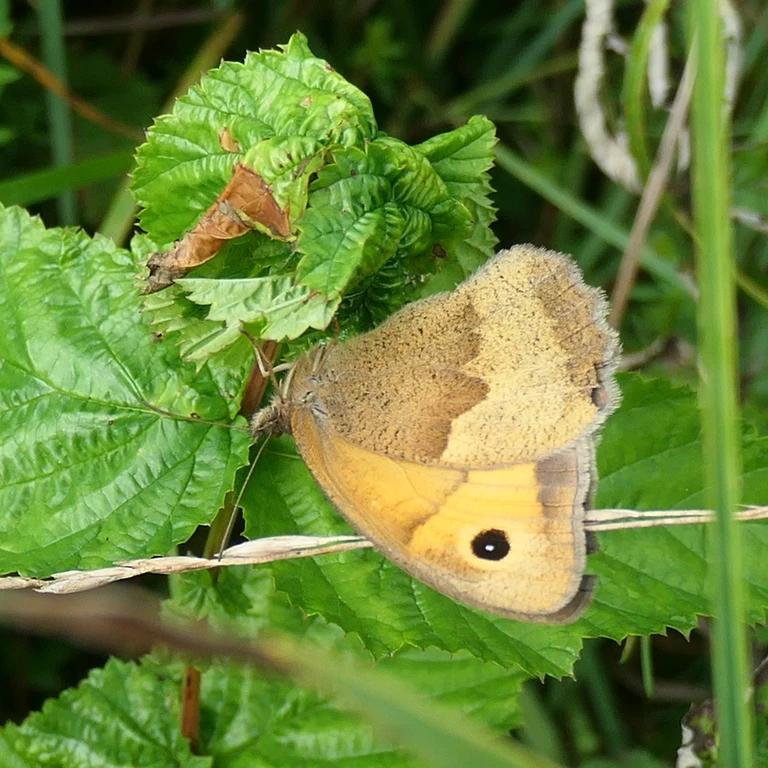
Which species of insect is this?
Maniola jurtina
